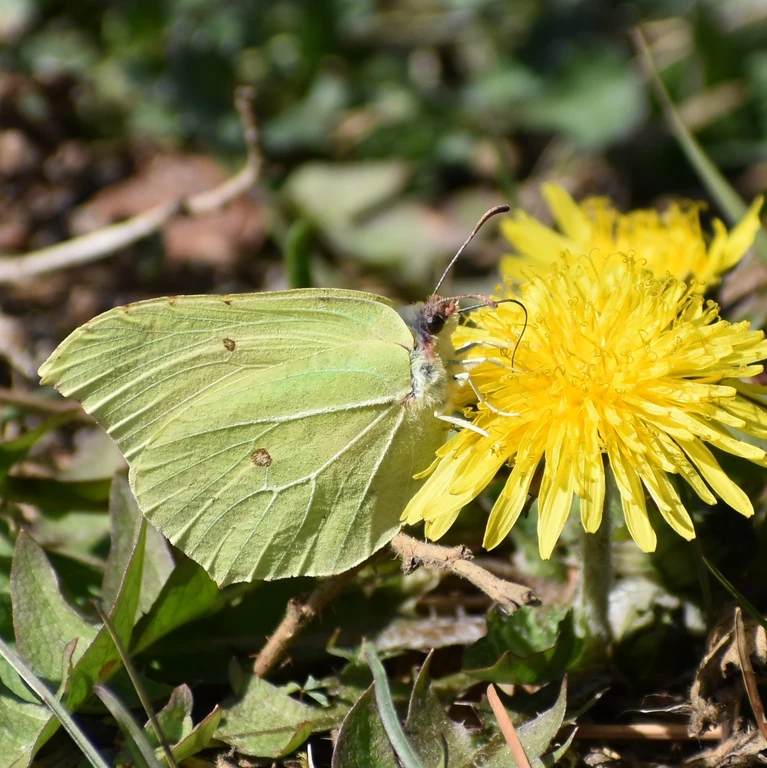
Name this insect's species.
Gonepteryx rhamni
